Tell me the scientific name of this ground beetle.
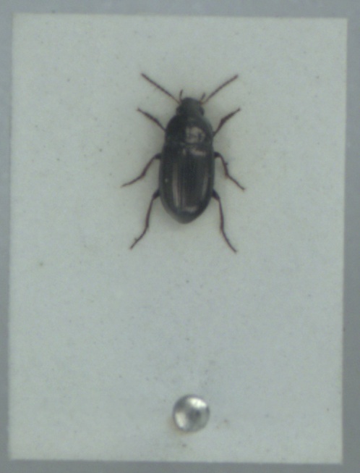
Amara tibialis
